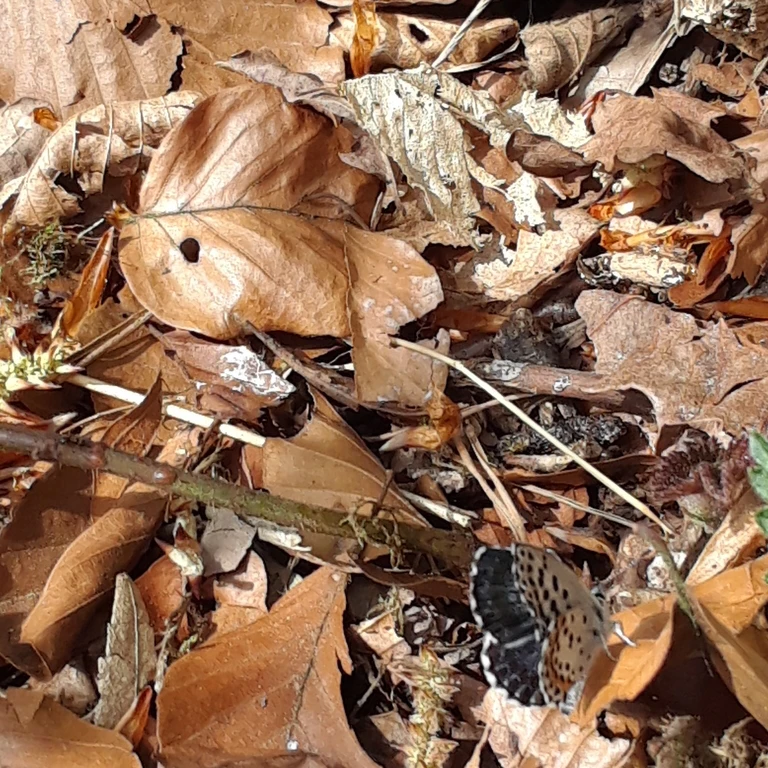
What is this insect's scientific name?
Scolitantides orion
